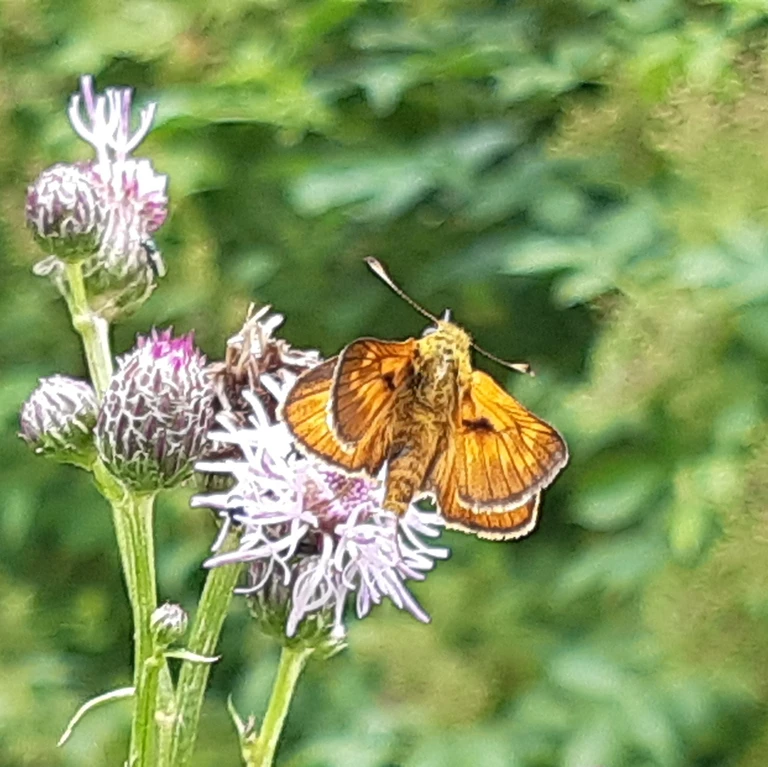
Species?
Ochlodes sylvanus (also Ochlodes venata)
